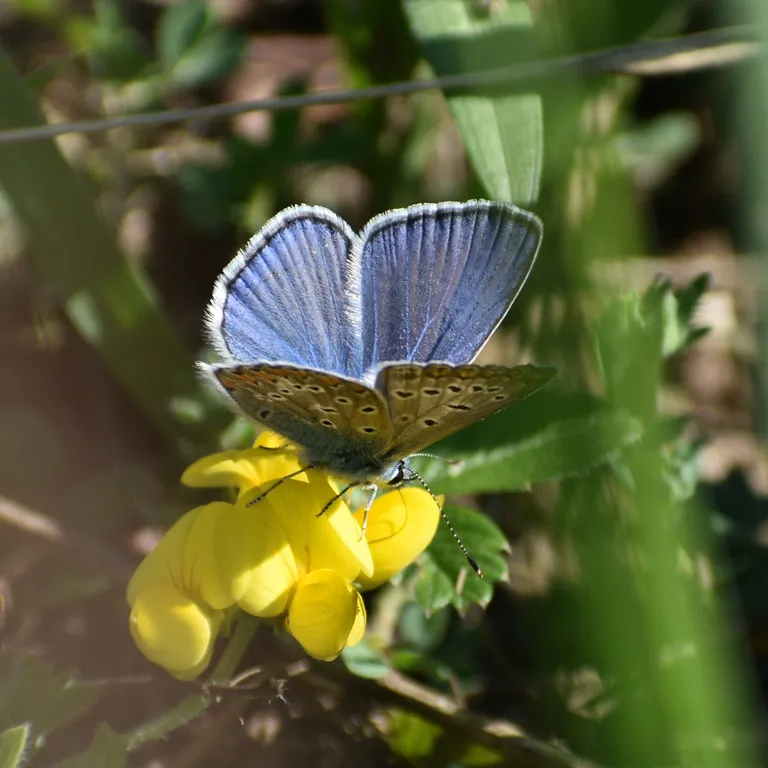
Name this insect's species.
Polyommatus icarus
